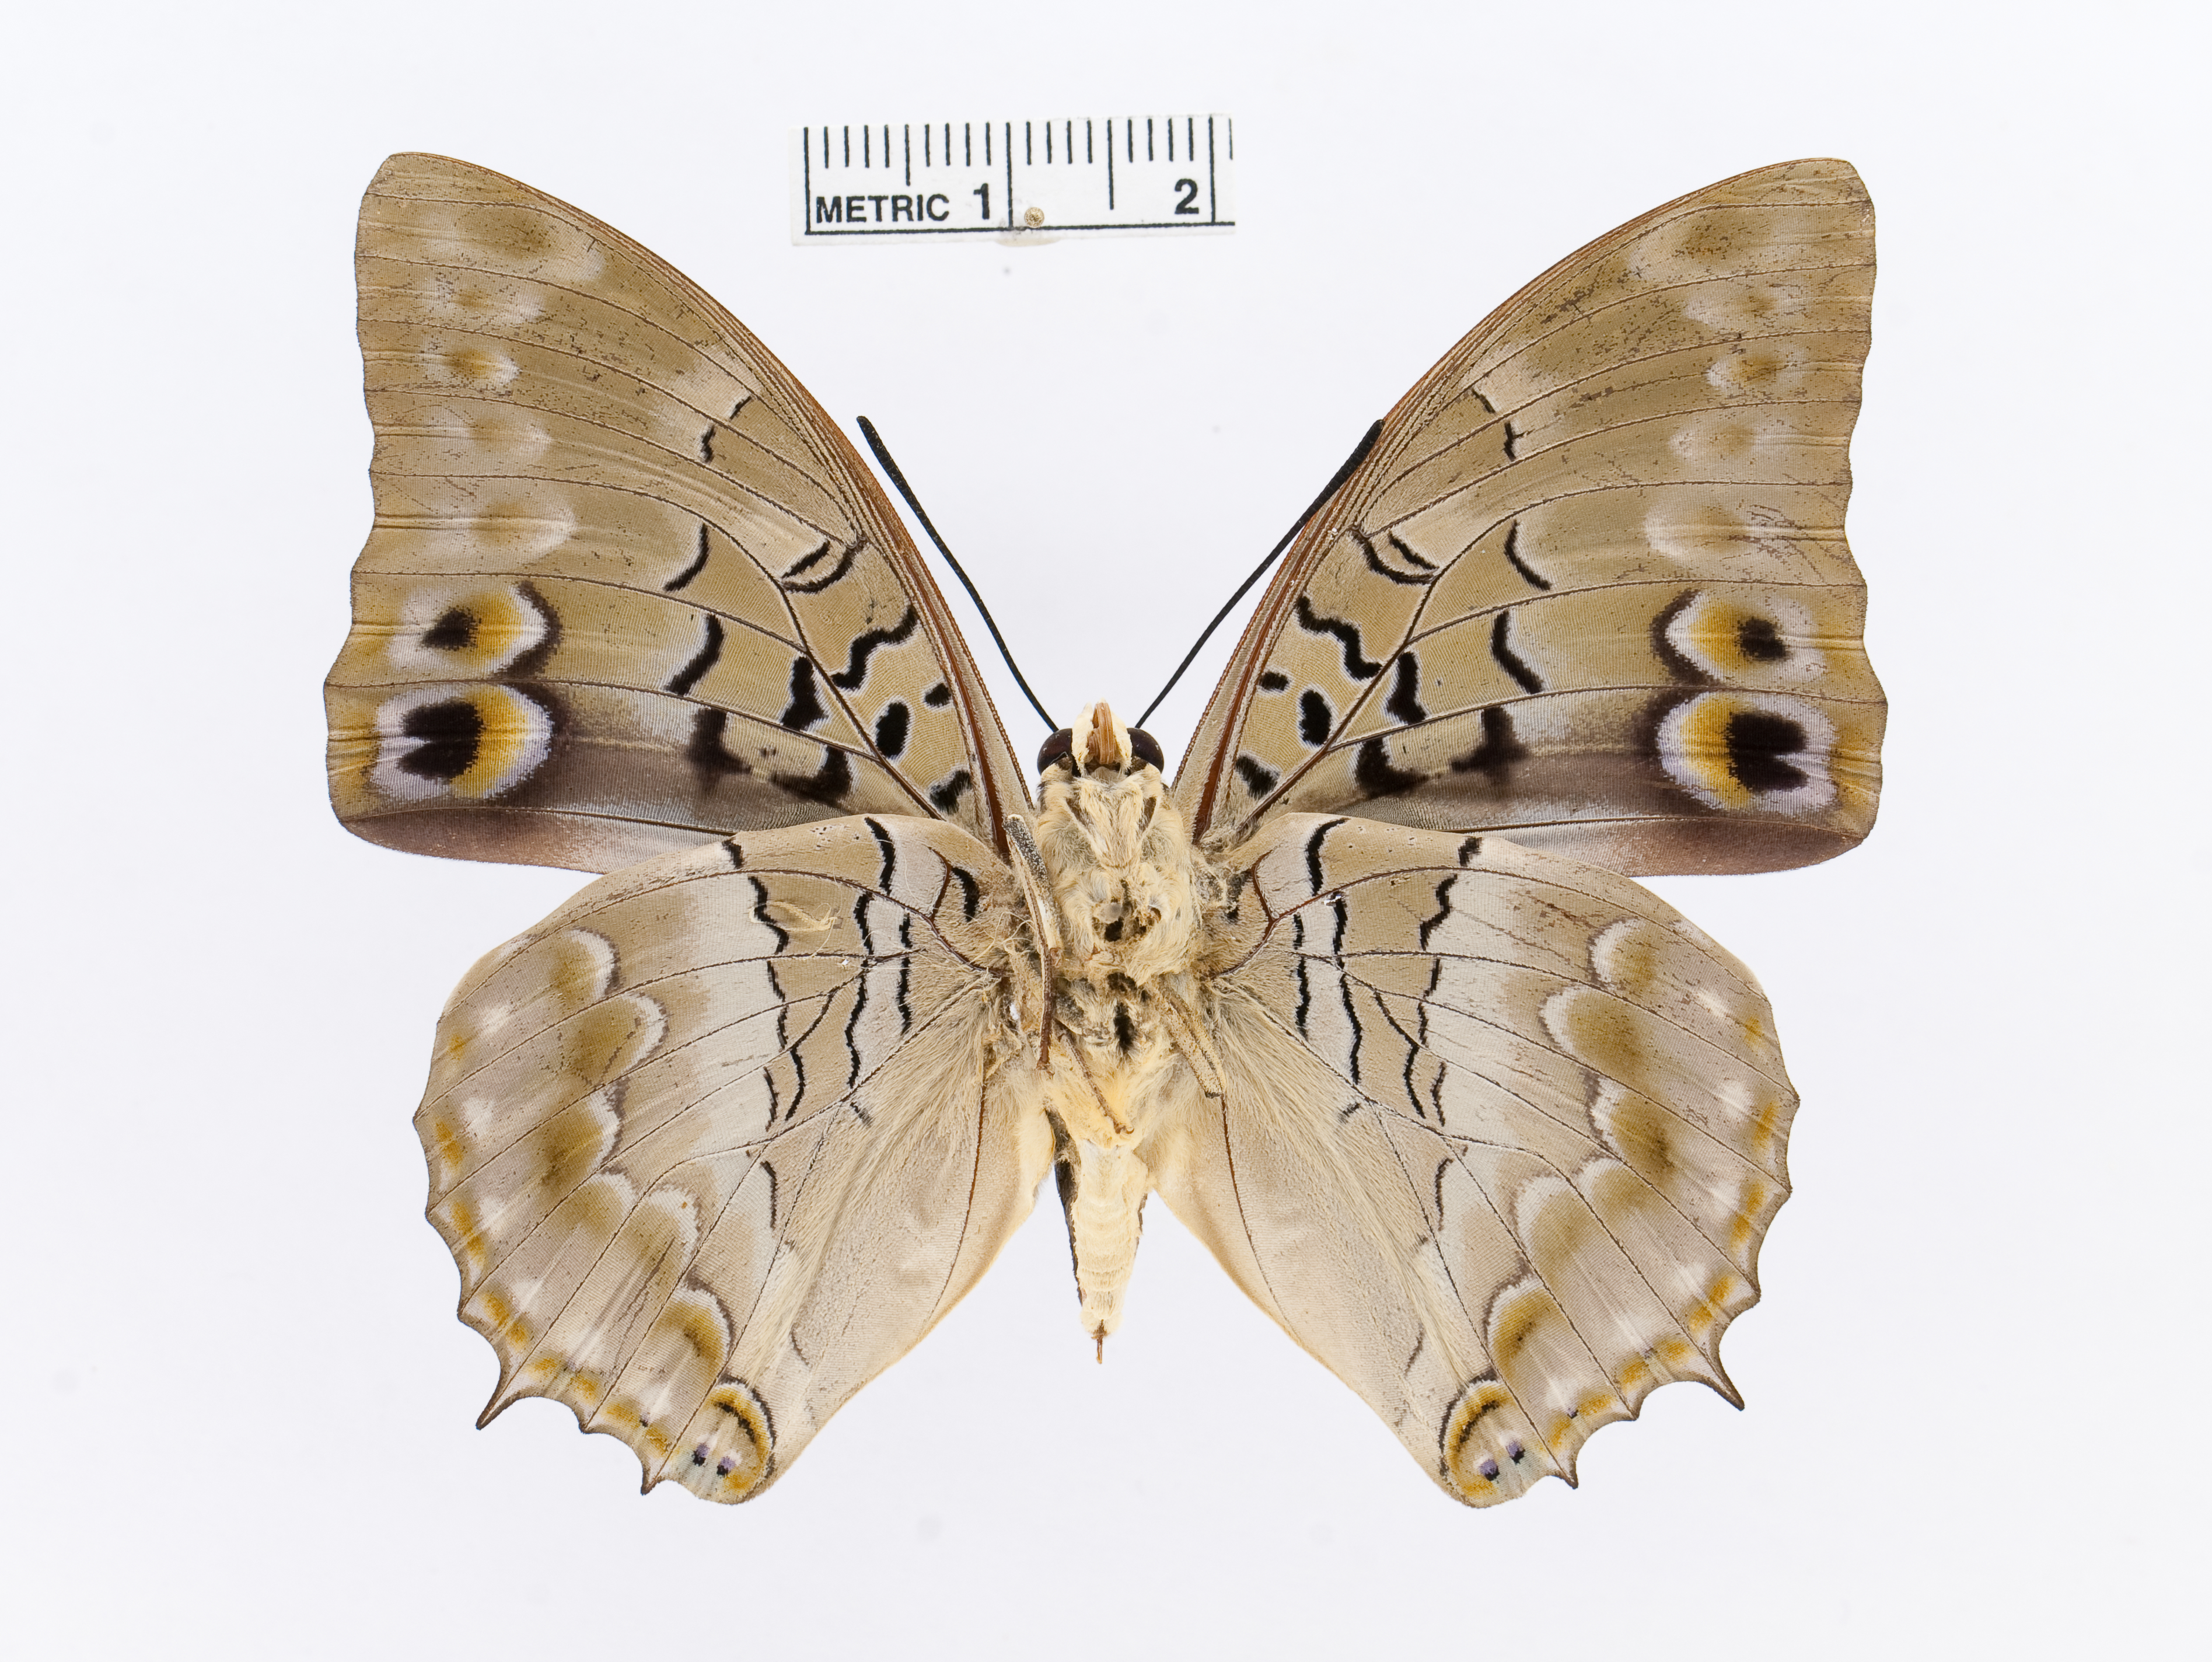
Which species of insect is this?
Charaxes ameliae
